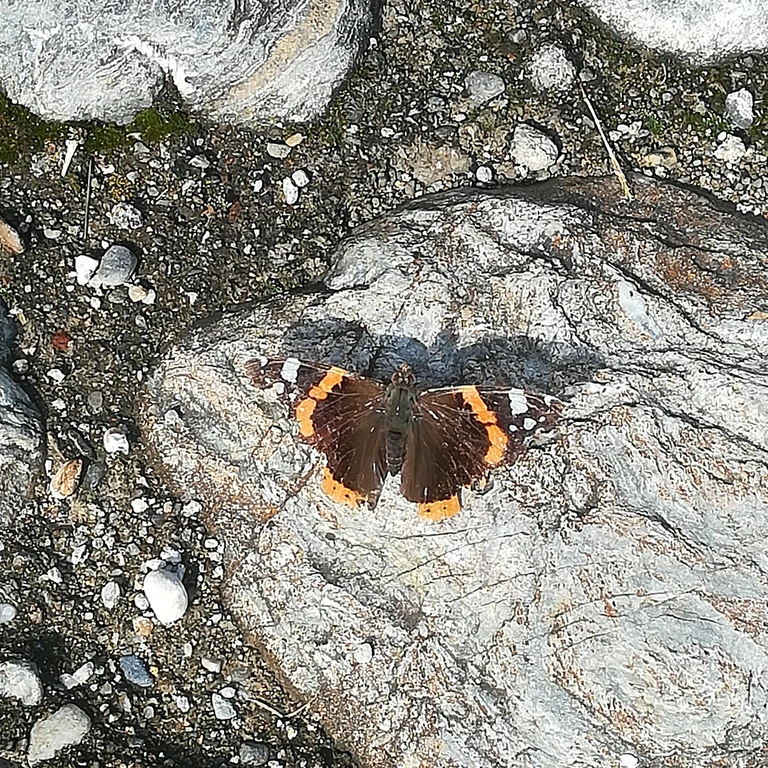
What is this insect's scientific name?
Vanessa atalanta
